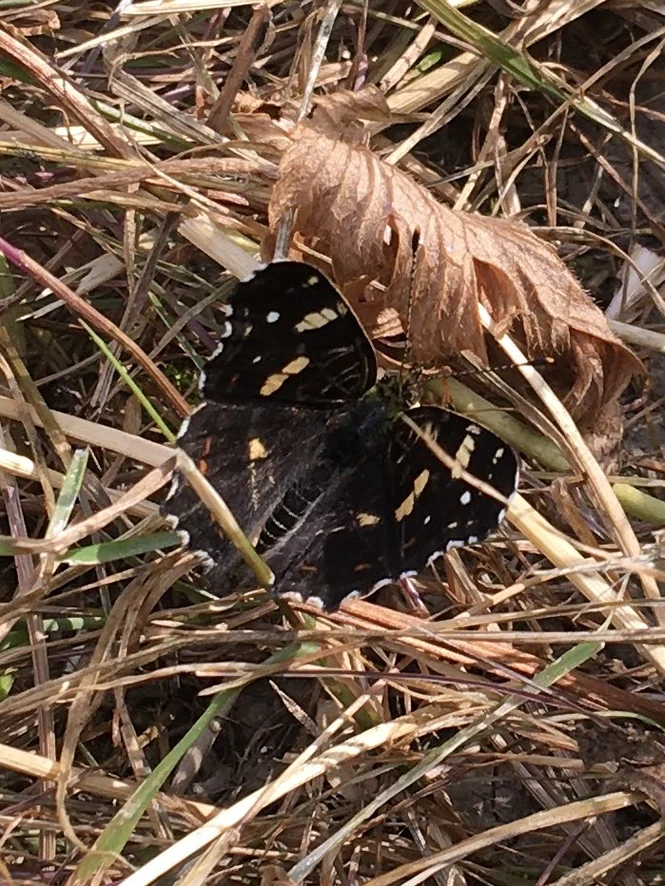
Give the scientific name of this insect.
Araschnia levana
